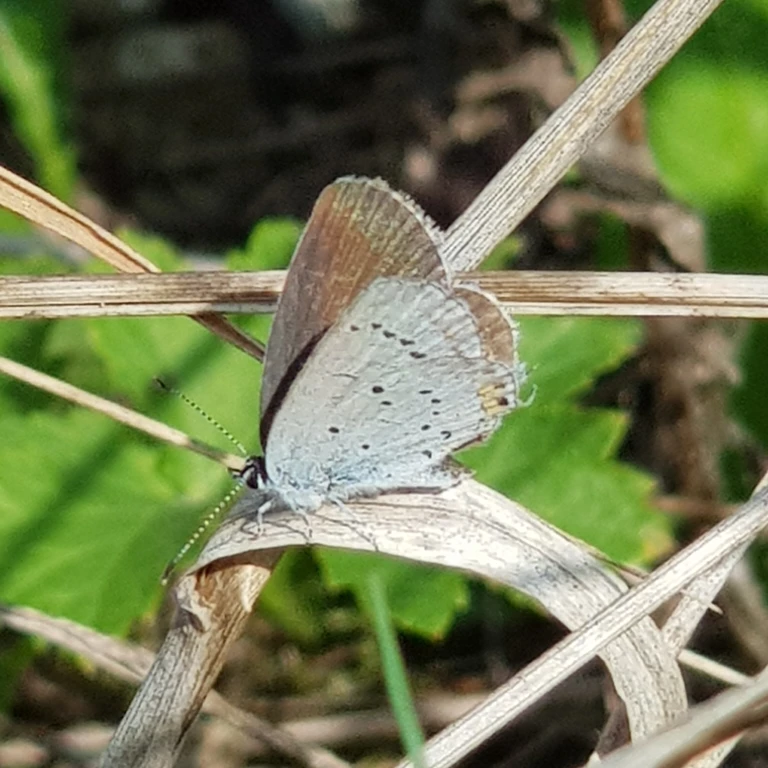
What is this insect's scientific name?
Cupido argiades (also Elkalyce argiades)
